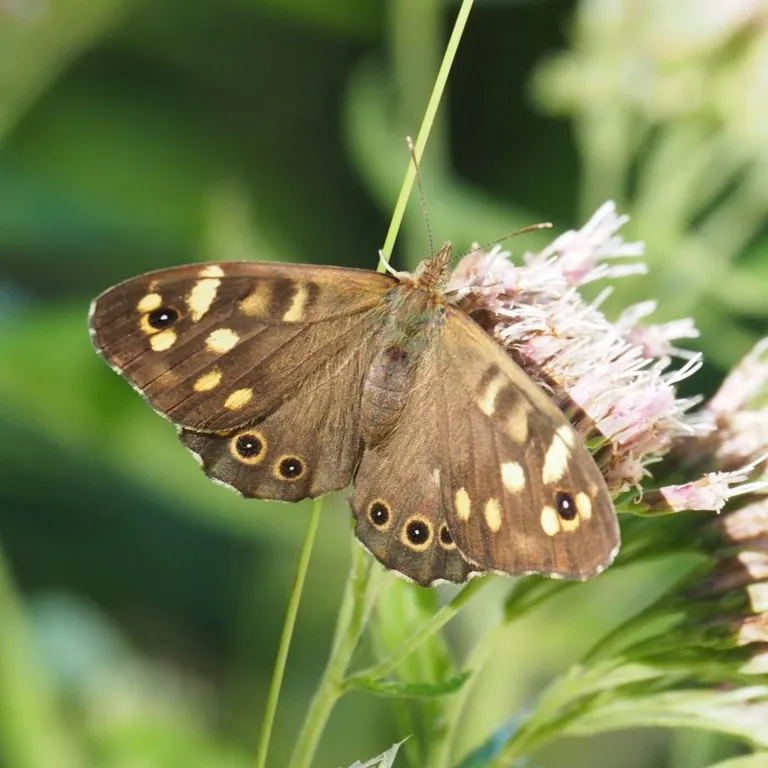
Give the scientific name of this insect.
Pararge aegeria
